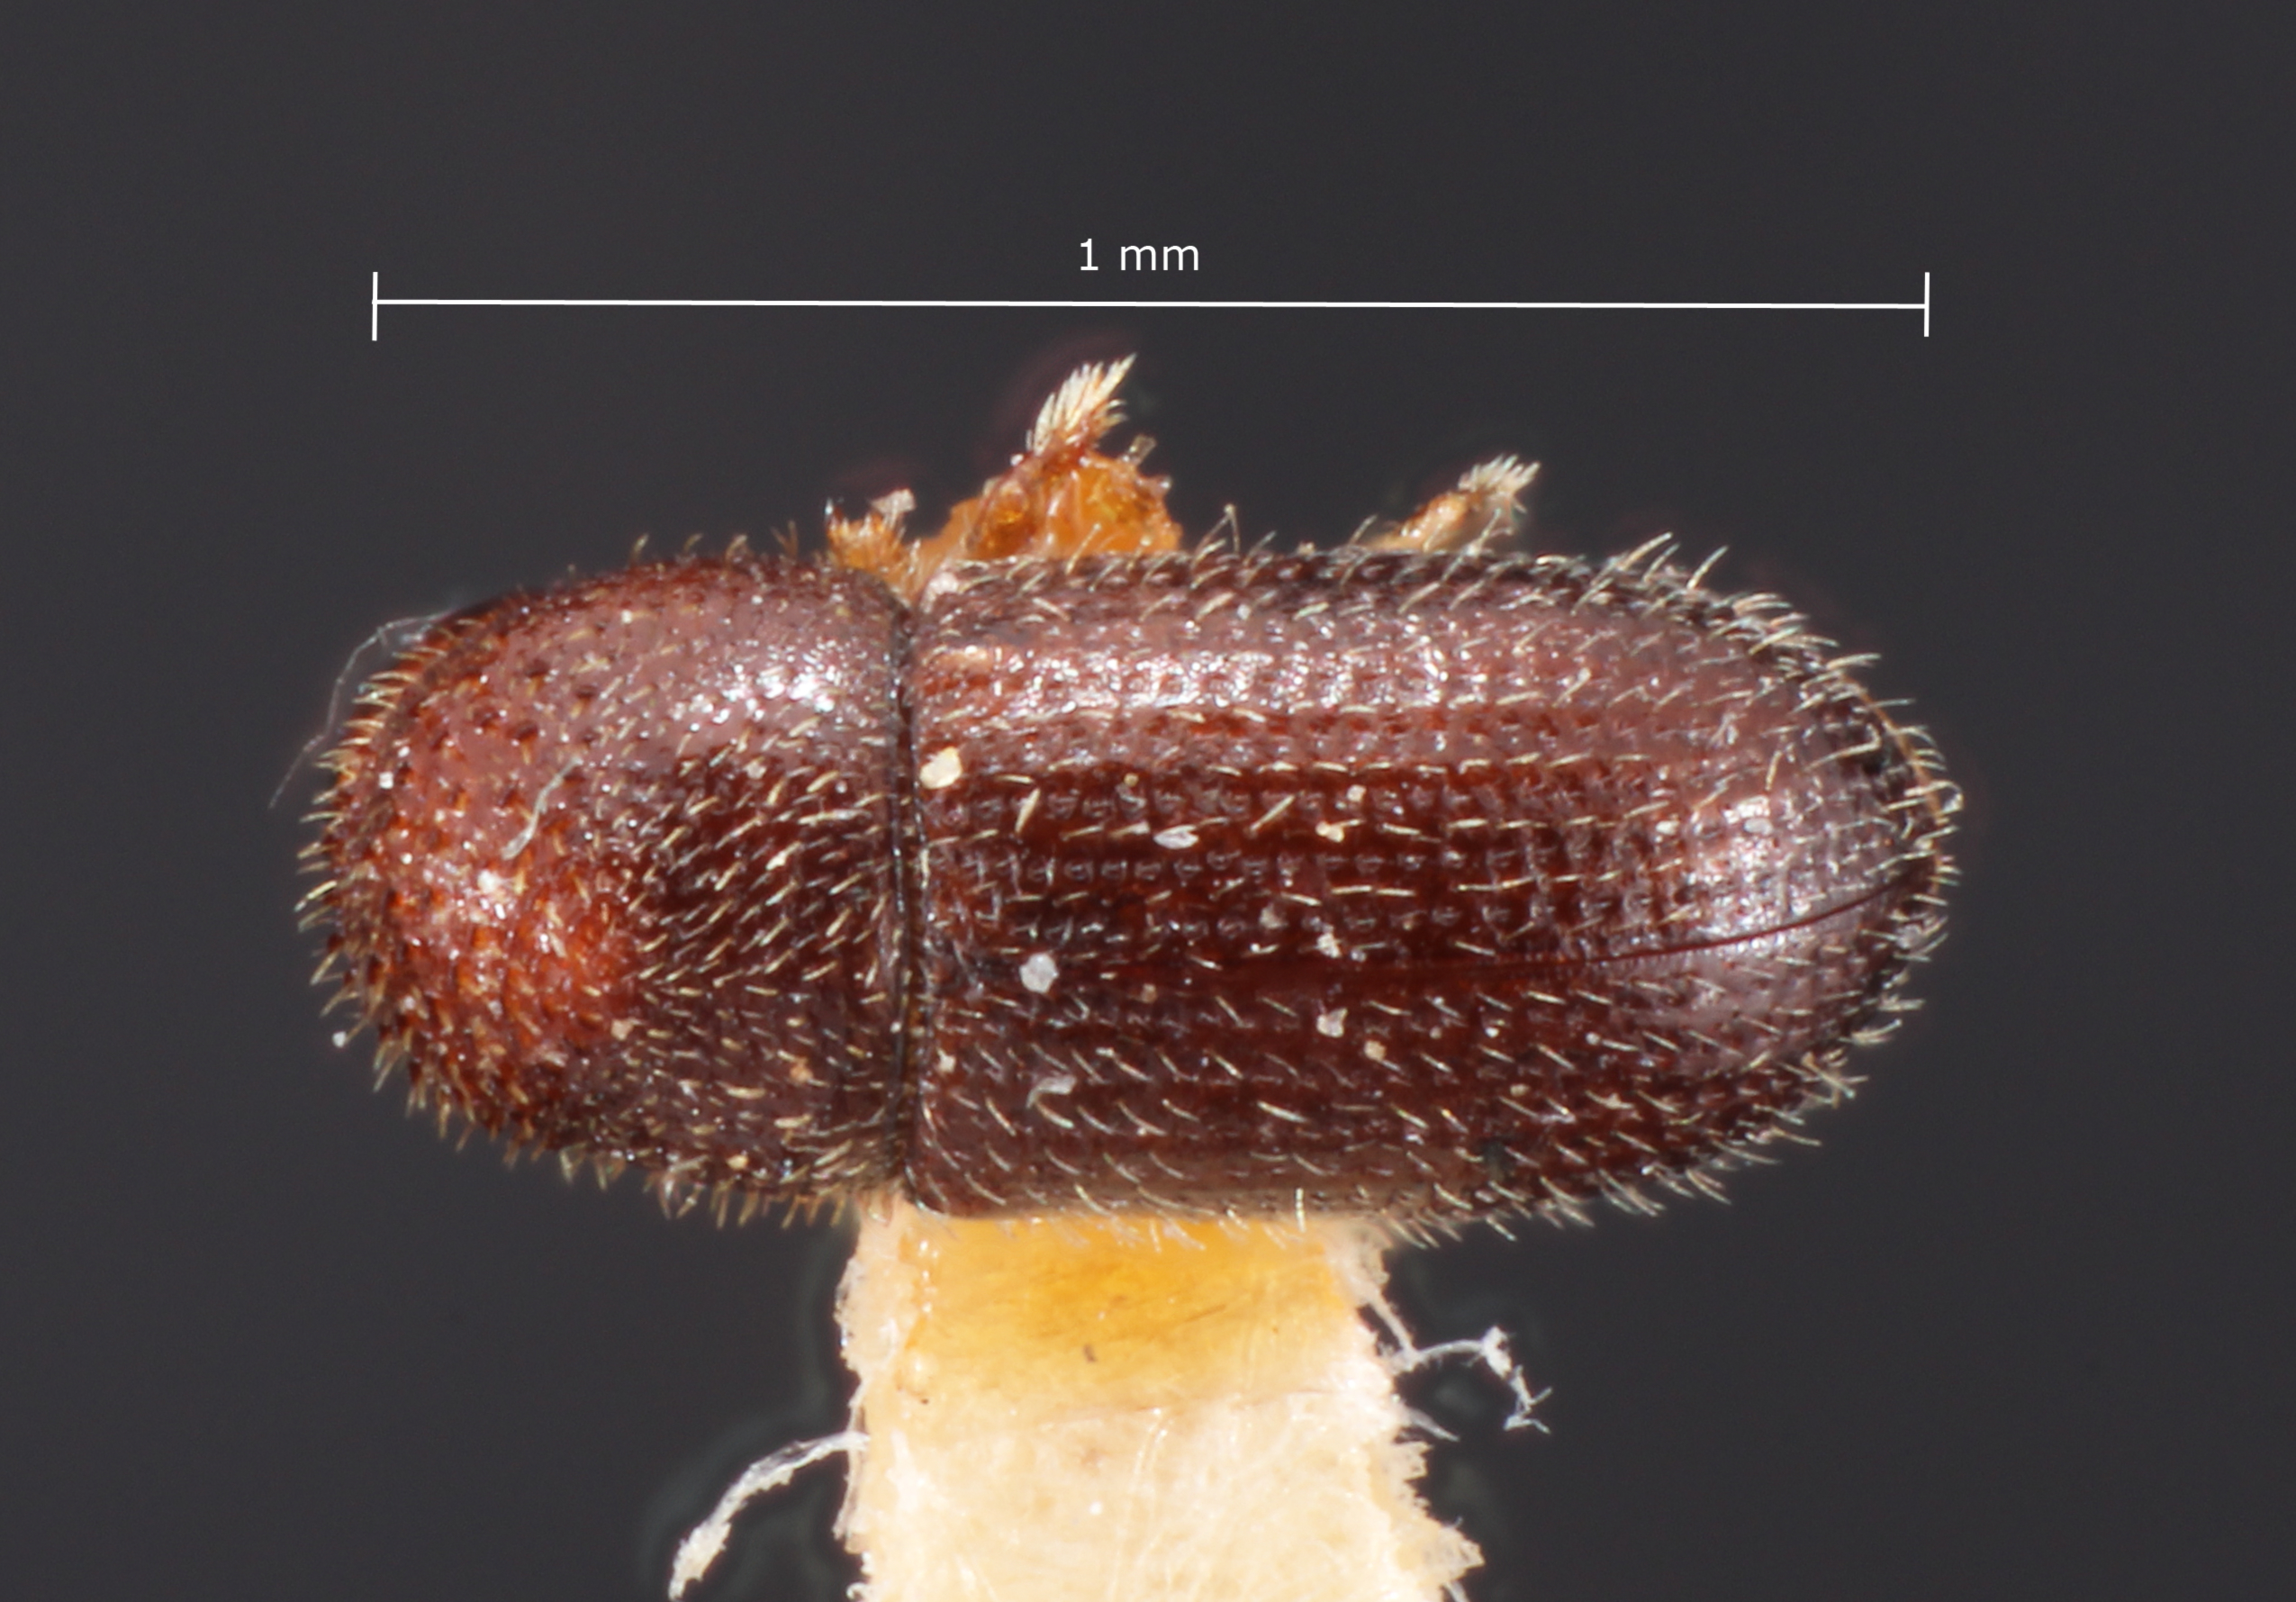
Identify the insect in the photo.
Hypothenemus pilosus
